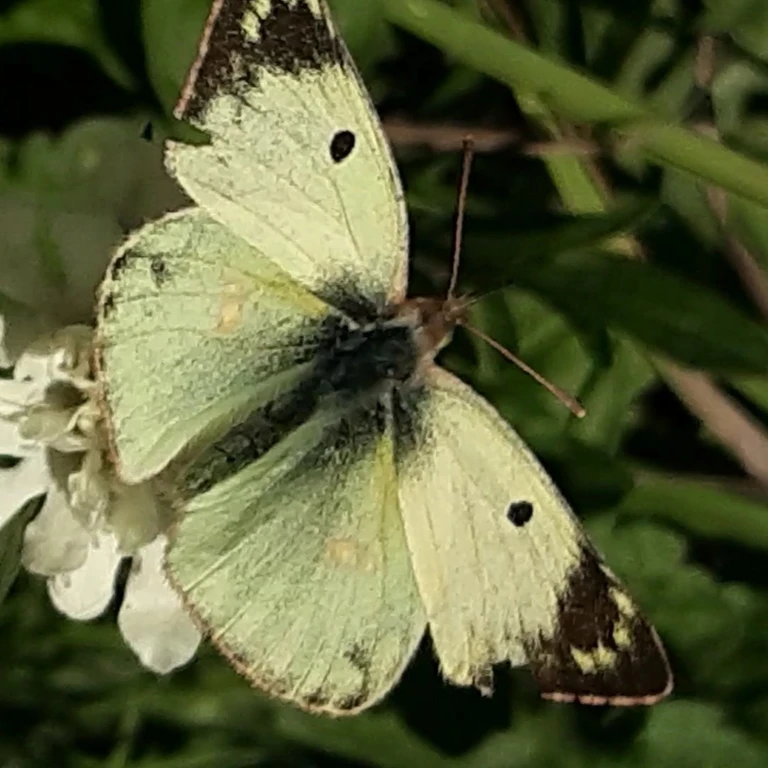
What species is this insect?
Colias hyale/alfacariensis
